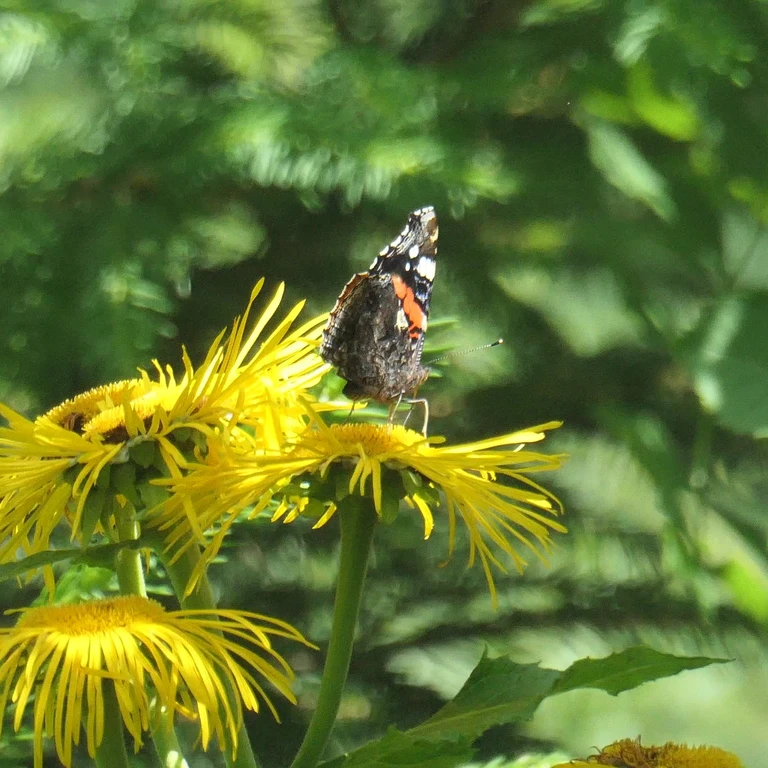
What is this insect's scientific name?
Vanessa atalanta
